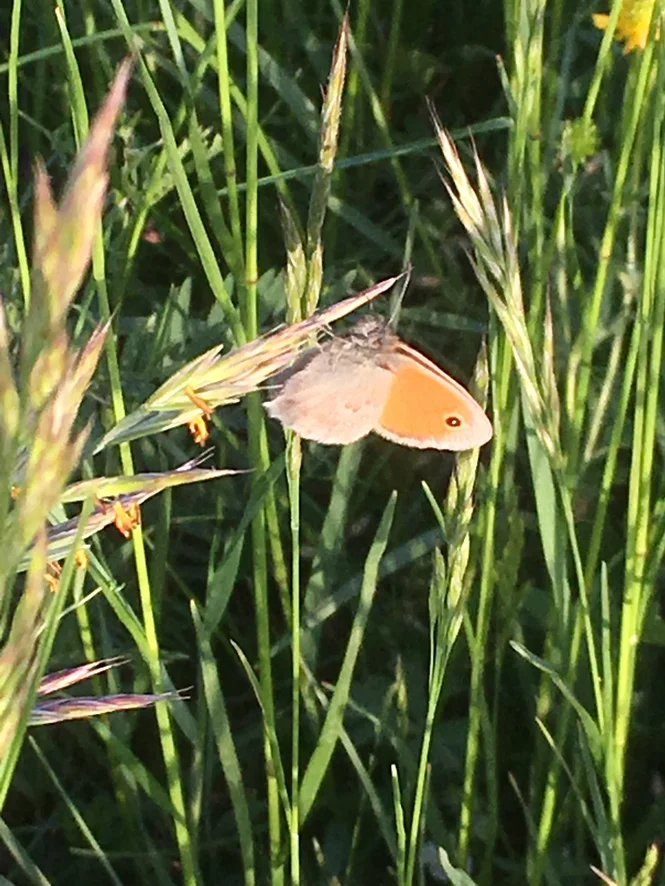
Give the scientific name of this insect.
Coenonympha pamphilus
